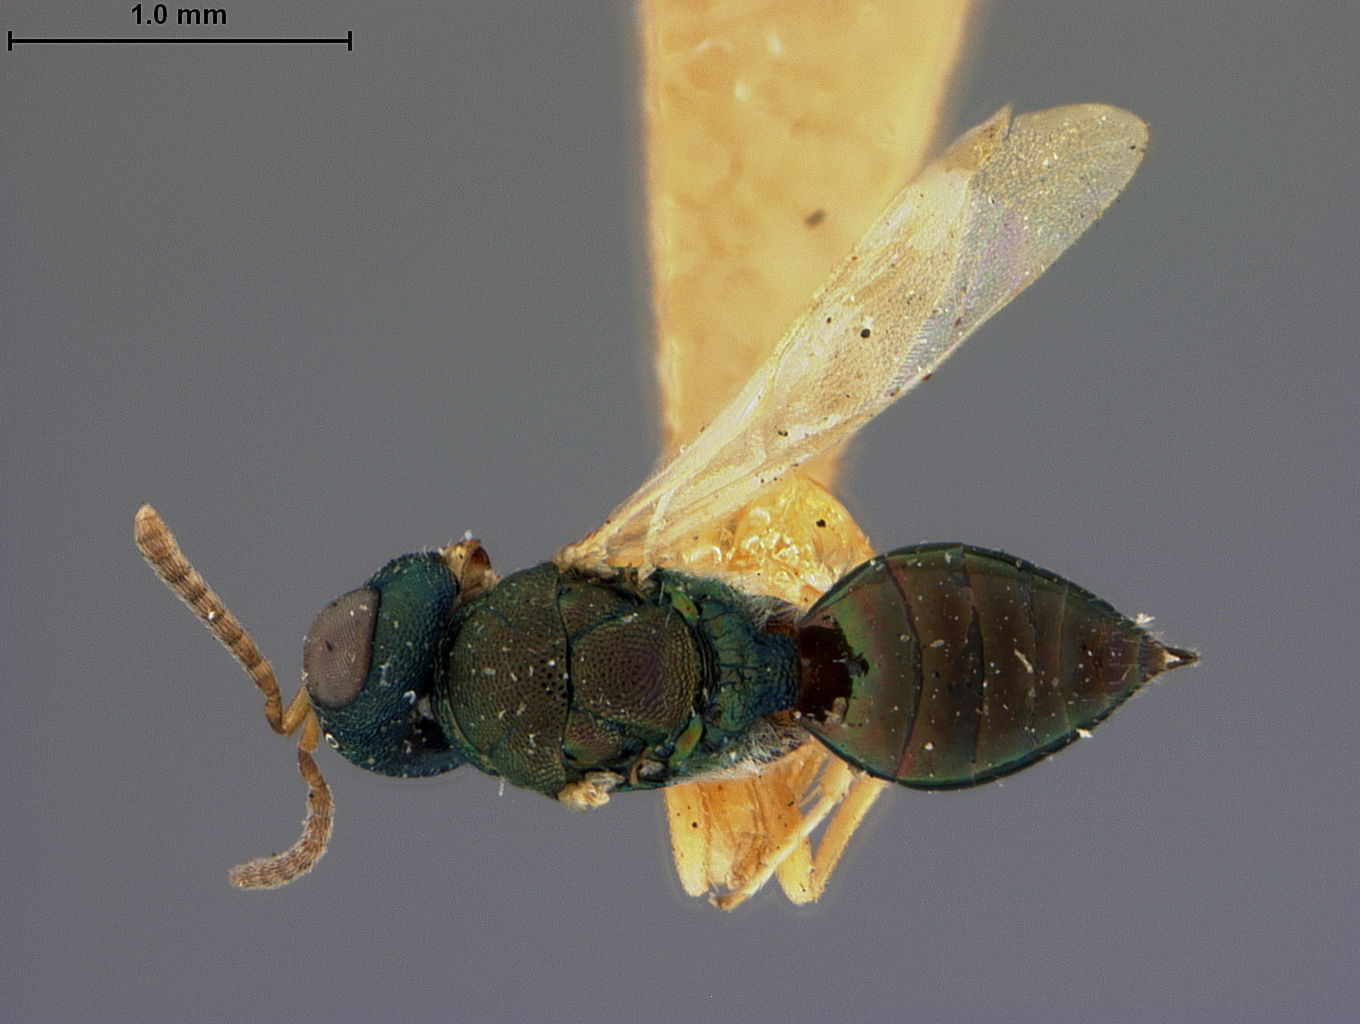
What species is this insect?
Polyscelis websteri
